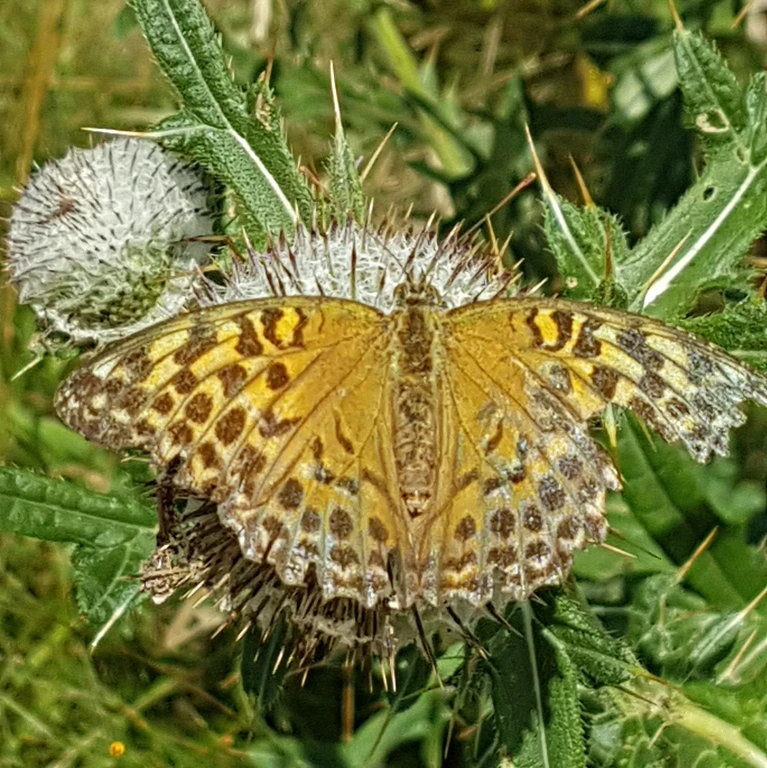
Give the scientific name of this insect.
Argynnis paphia
